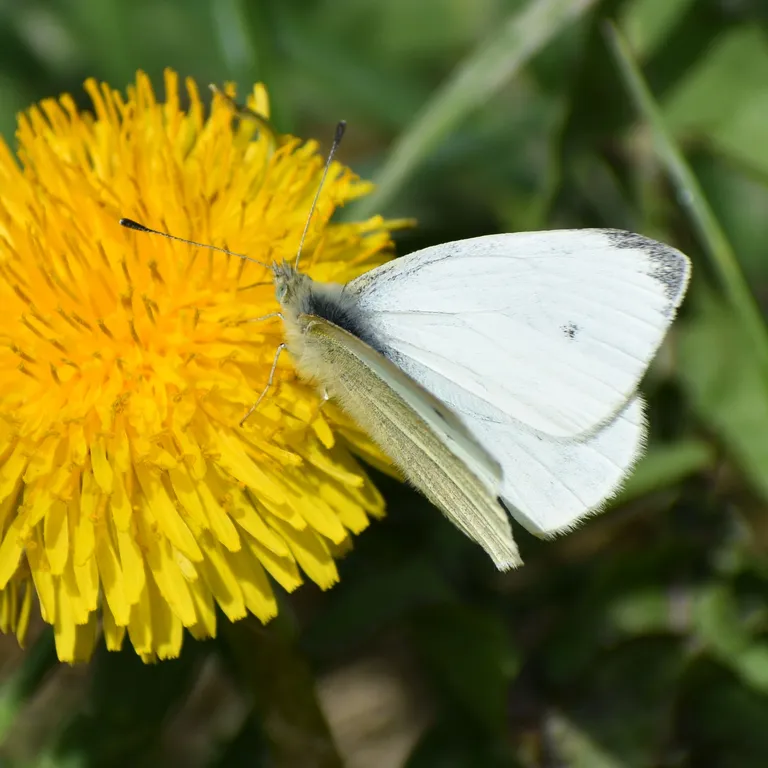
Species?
Pieris rapae
